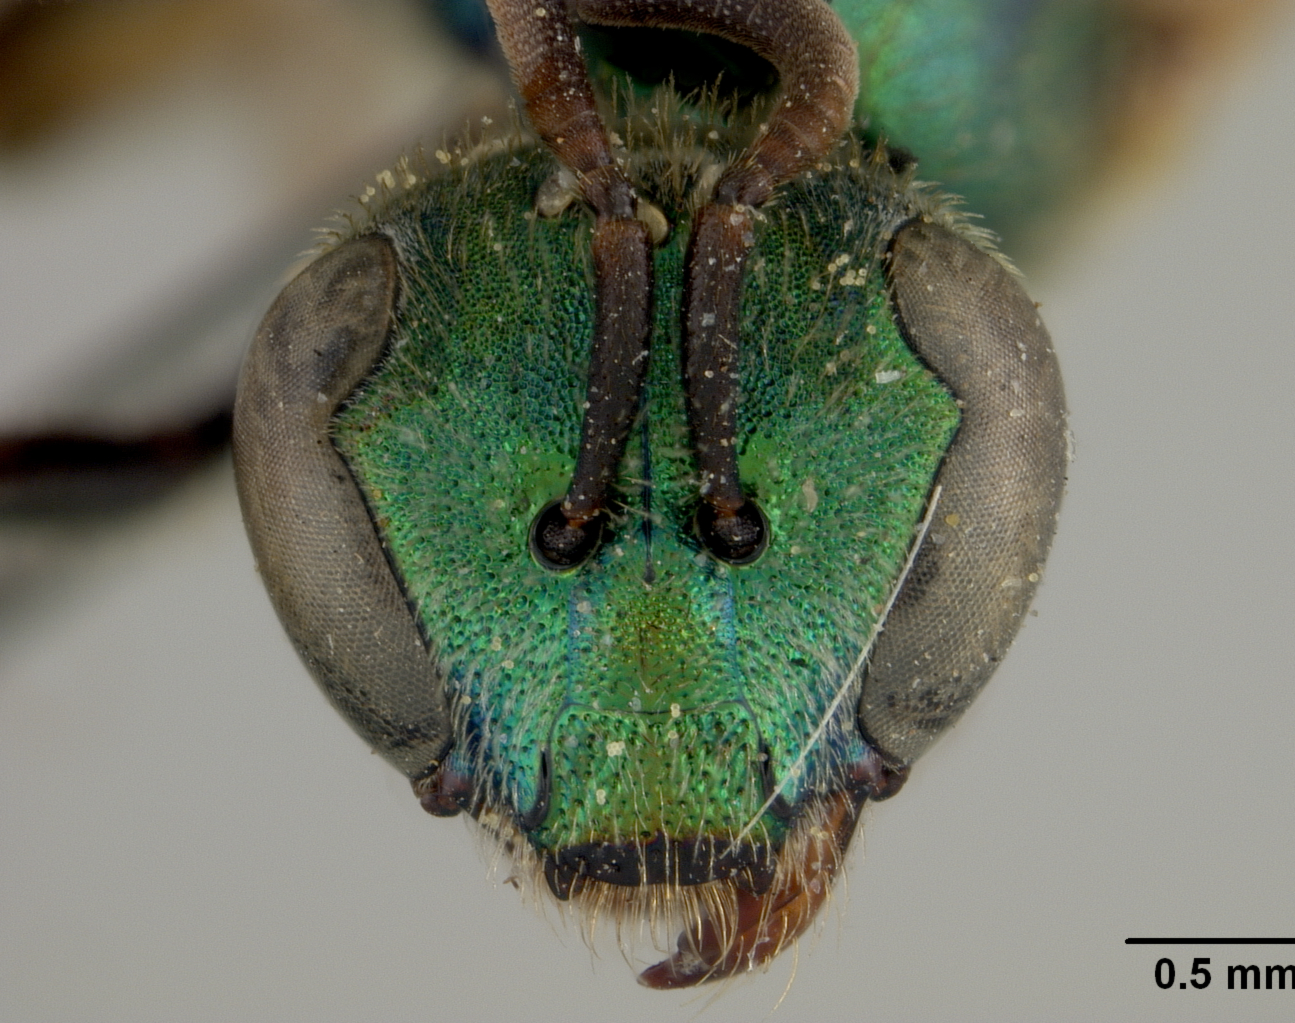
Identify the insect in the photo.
Augochlora aztecula
